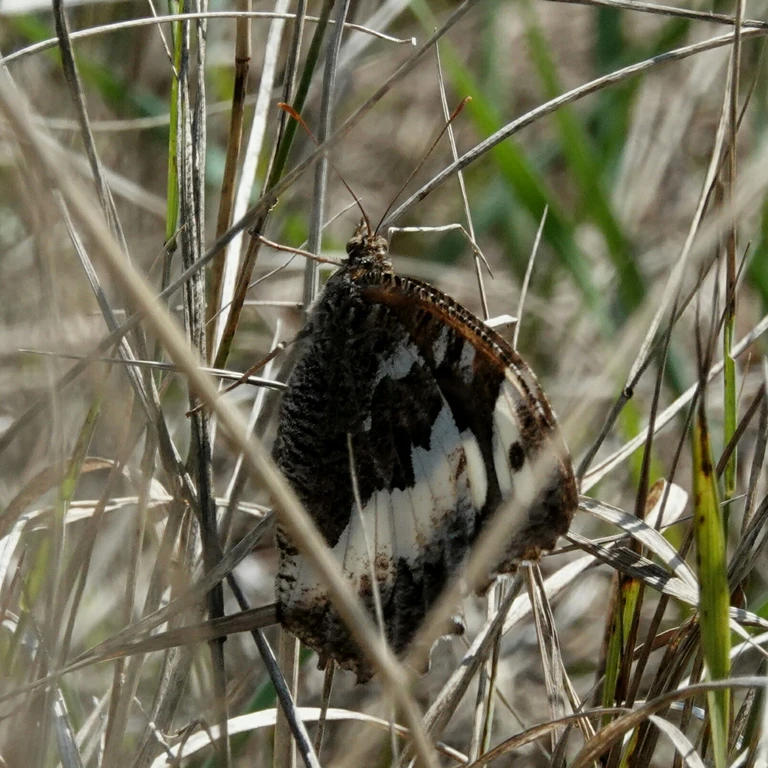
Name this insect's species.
Brintesia circe
